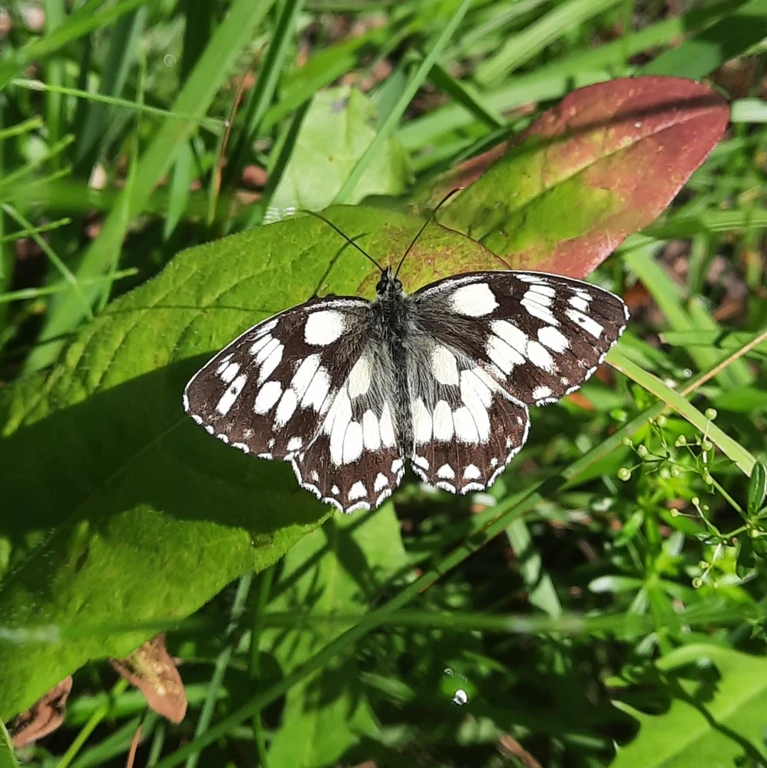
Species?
Melanargia galathea
